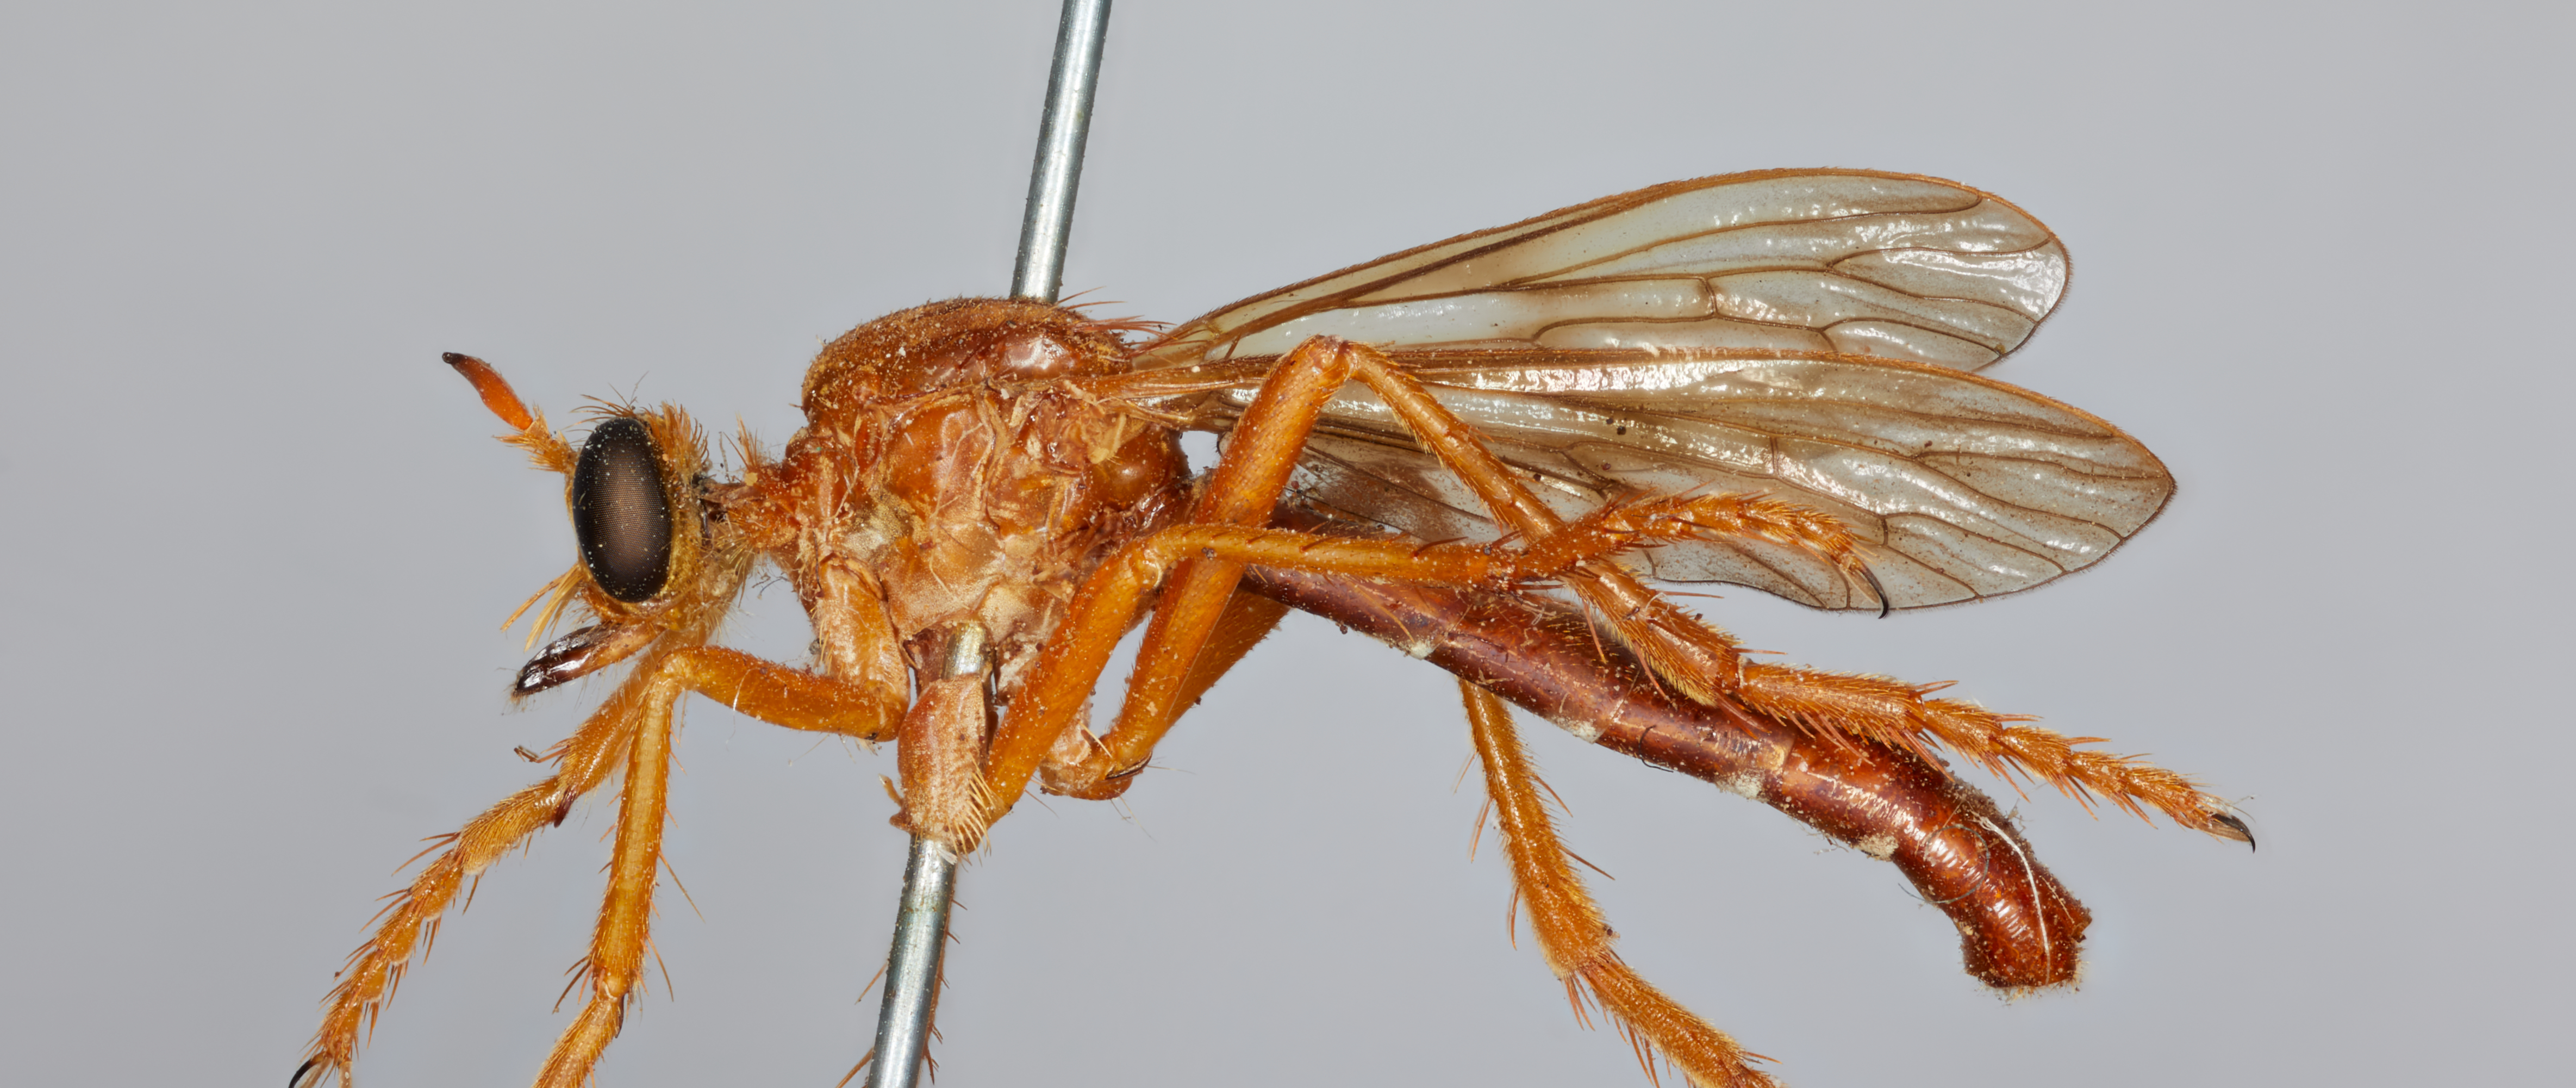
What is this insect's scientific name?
Saropogon luteus
